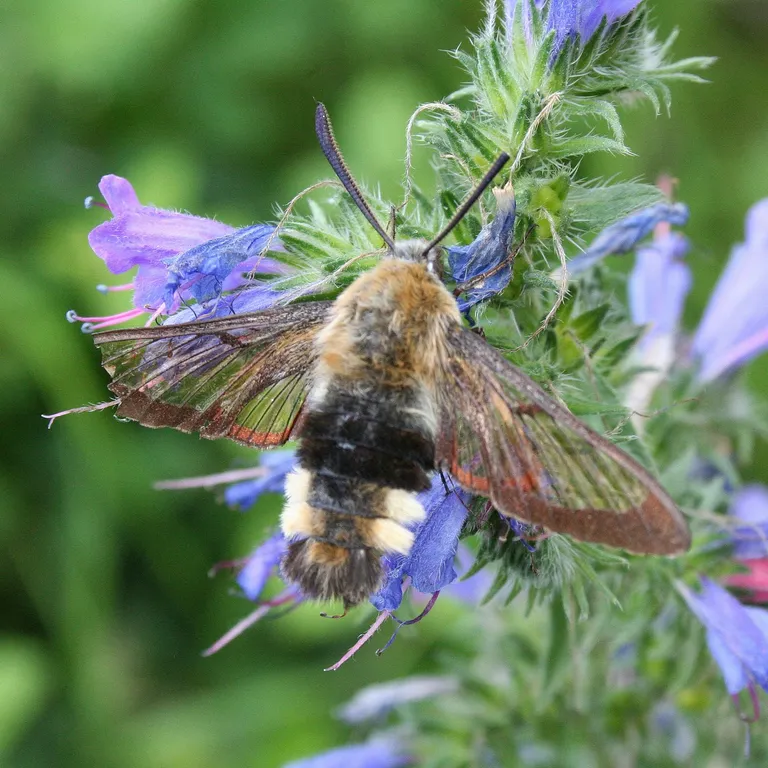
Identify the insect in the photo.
Hemaris fuciformis
